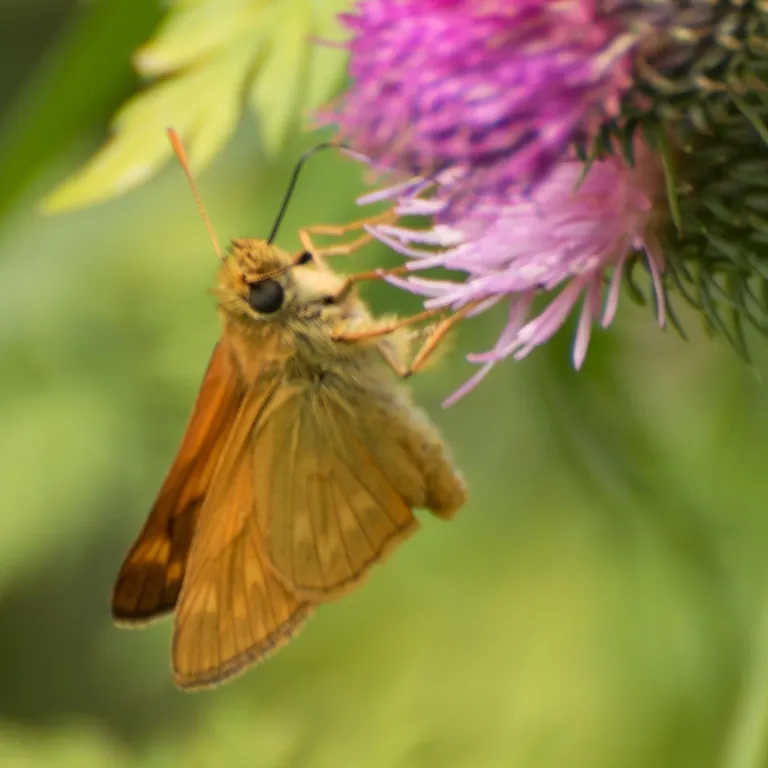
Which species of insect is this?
Ochlodes sylvanus (also Ochlodes venata)
